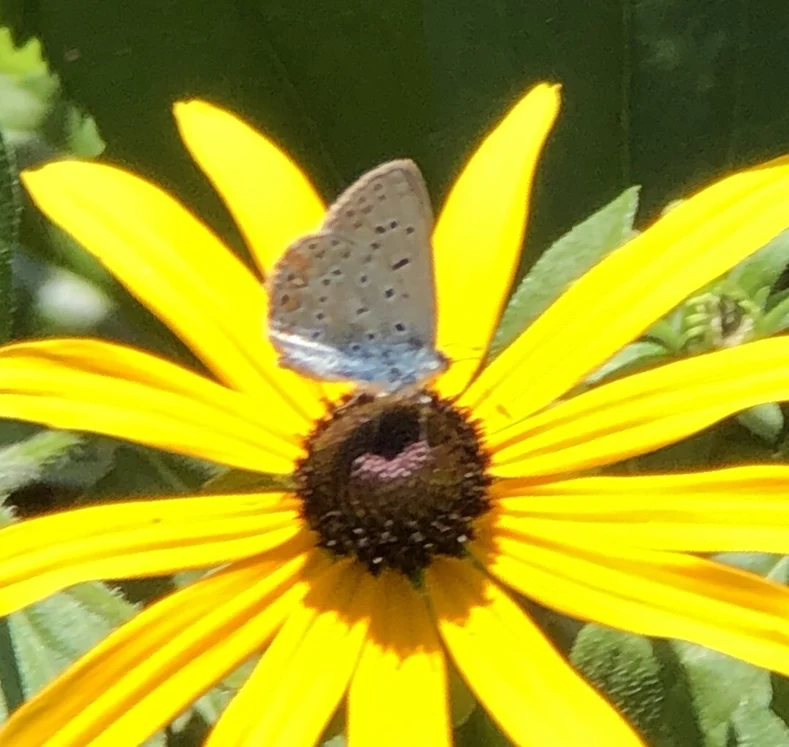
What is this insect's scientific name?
Polyommatus icarus
